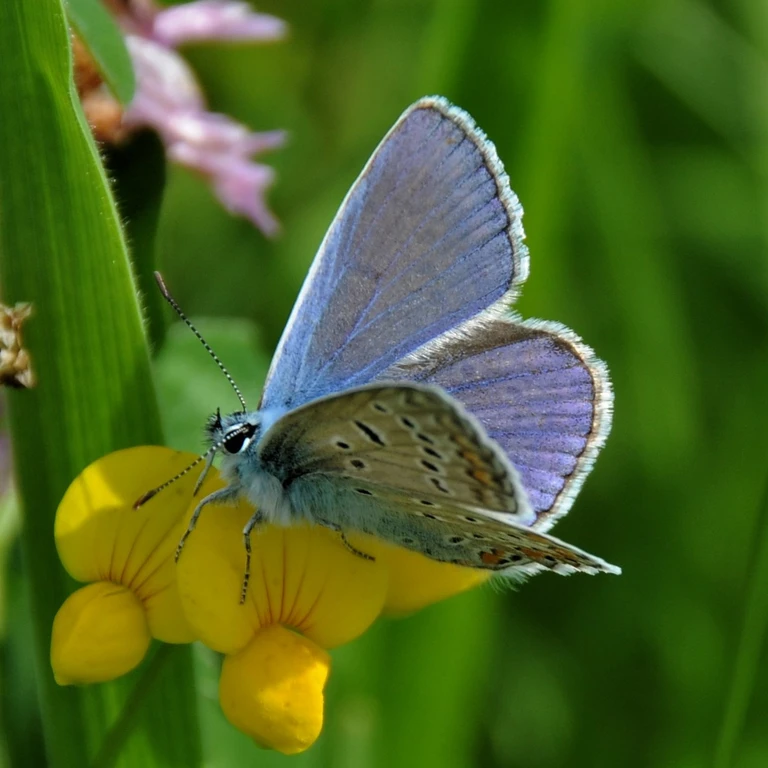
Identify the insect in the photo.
Polyommatus icarus
